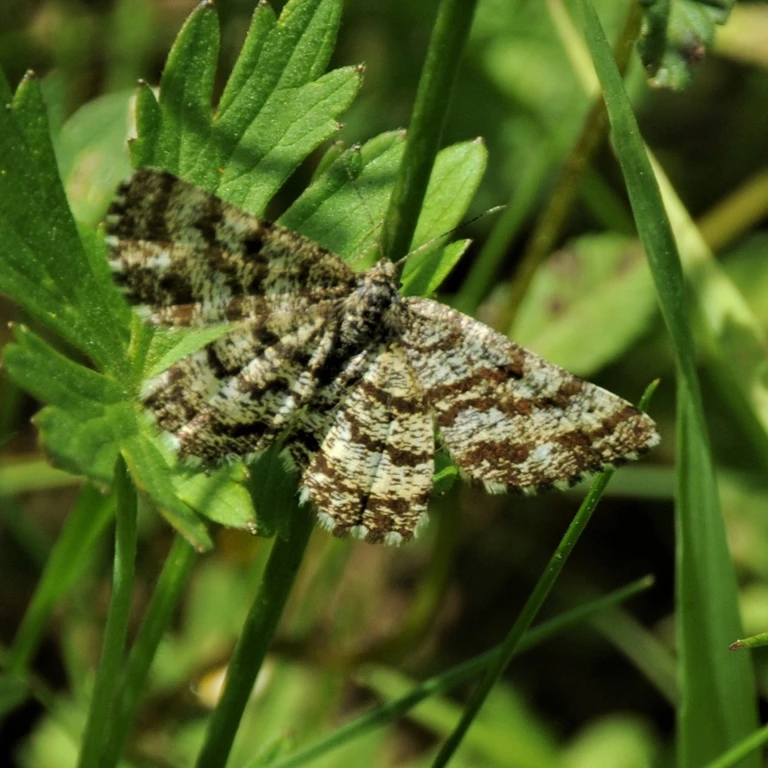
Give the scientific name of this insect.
Ematurga atomaria
